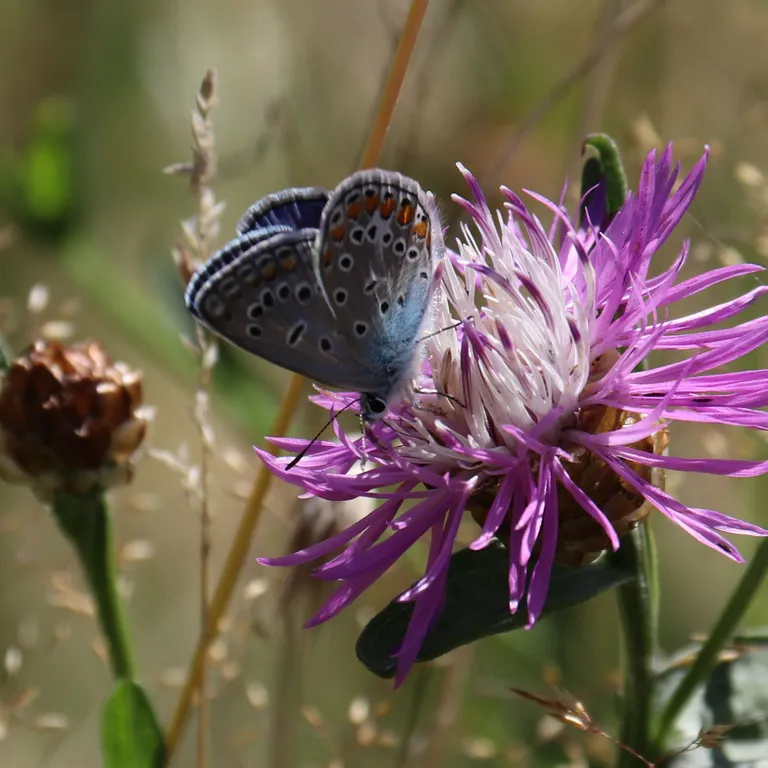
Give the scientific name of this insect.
Polyommatus icarus
